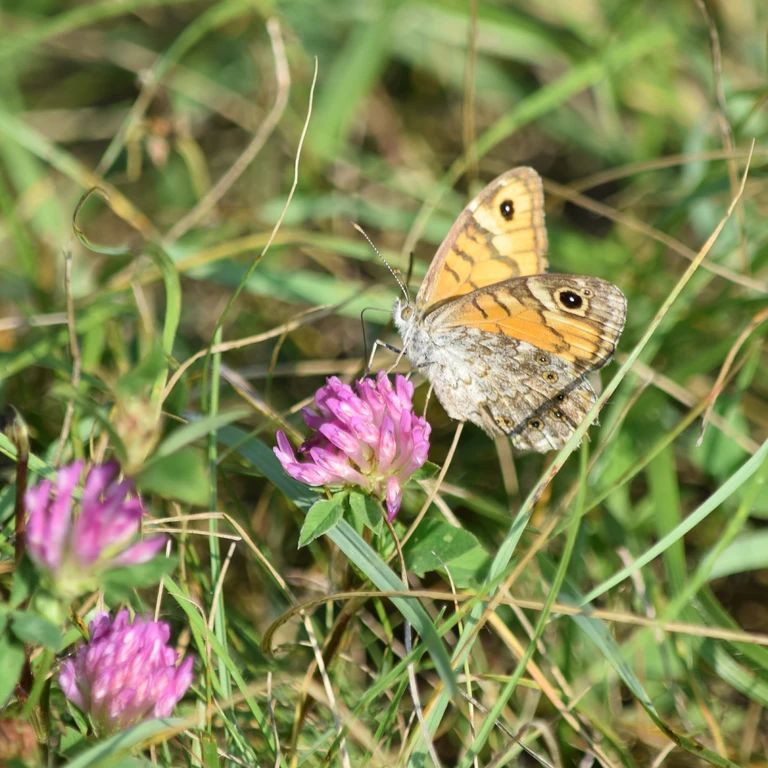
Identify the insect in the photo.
Lasiommata megera (also Pararge megera)
